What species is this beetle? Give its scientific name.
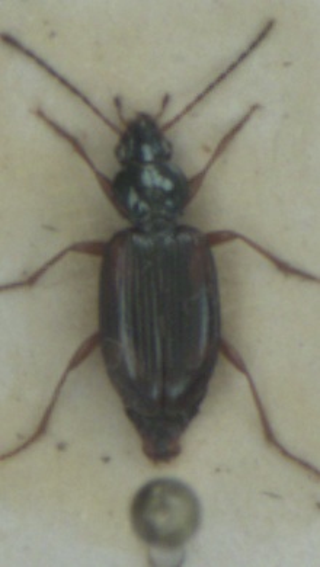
Bembidion tetracolum
